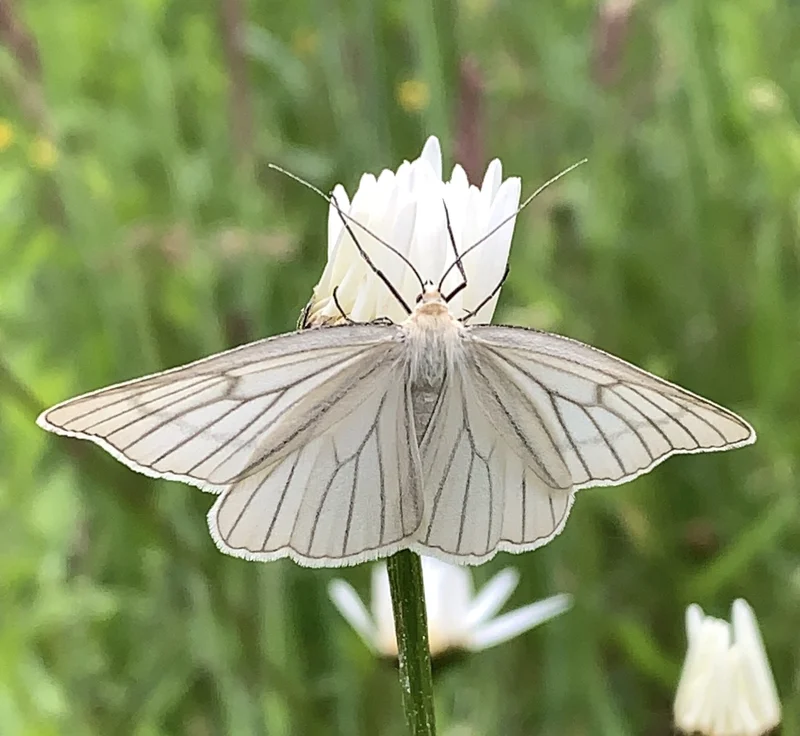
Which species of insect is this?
Siona lineata
